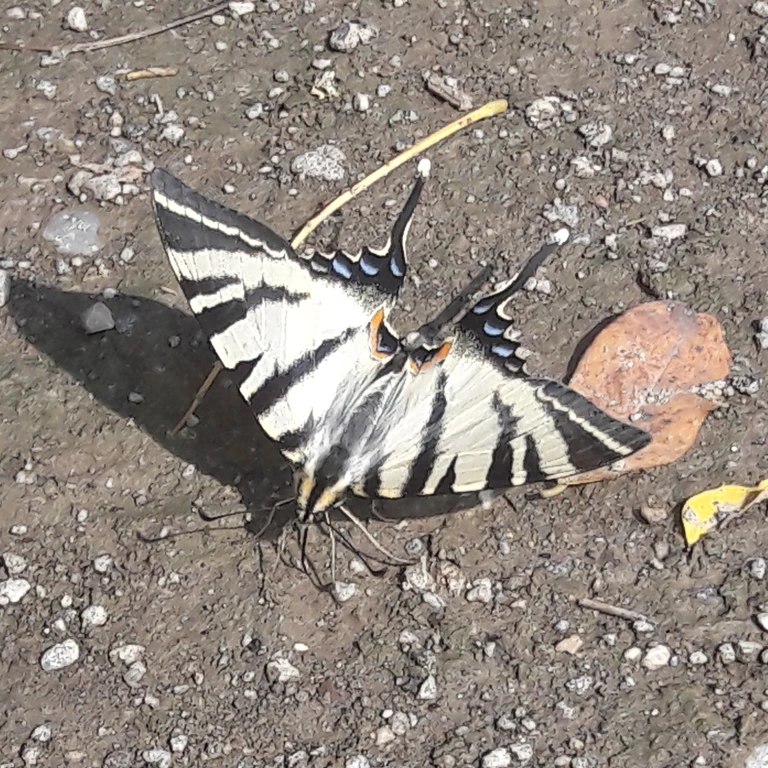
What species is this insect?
Iphiclides podalirius
